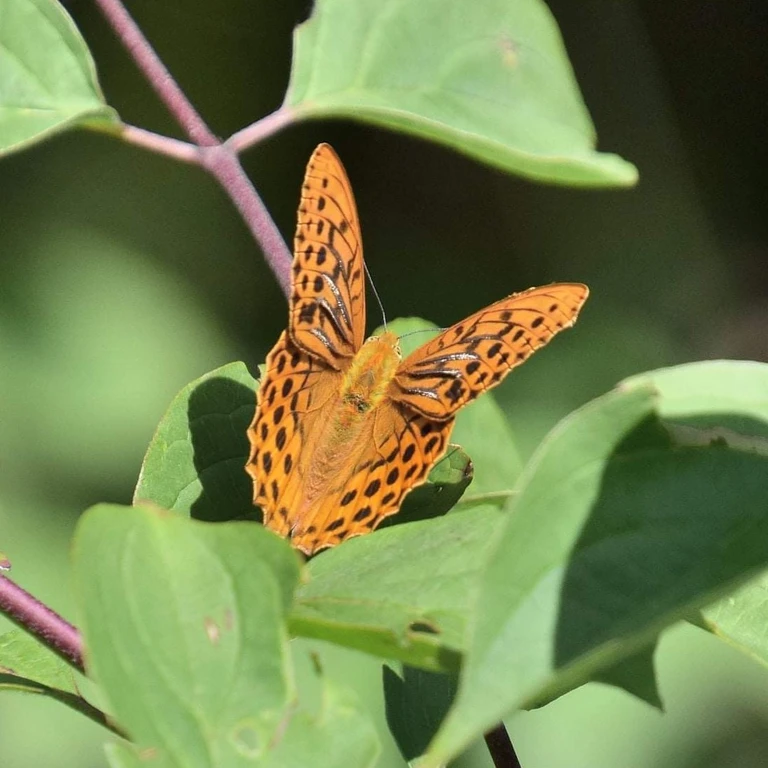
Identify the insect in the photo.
Argynnis paphia
